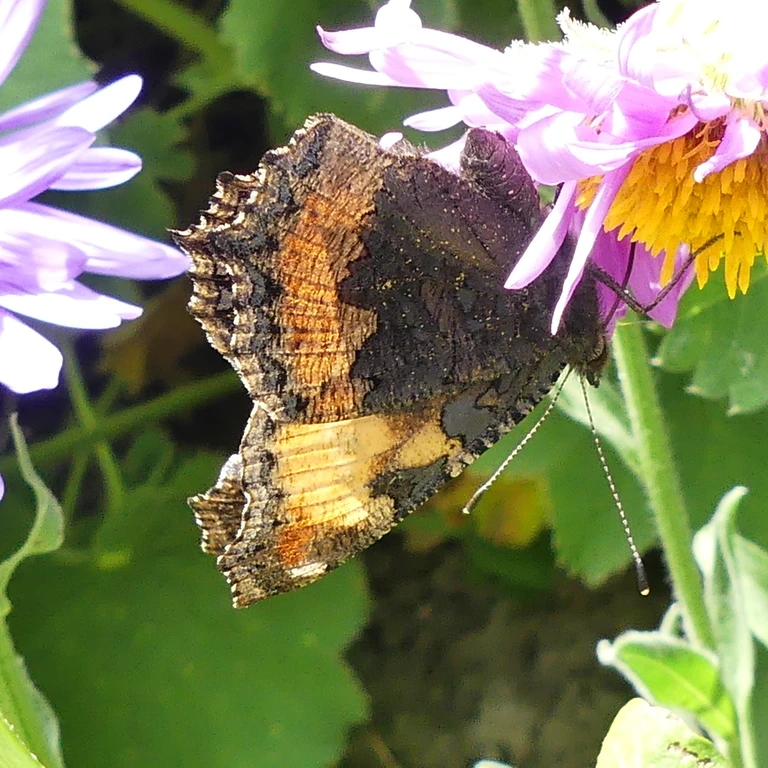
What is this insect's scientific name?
Aglais urticae
